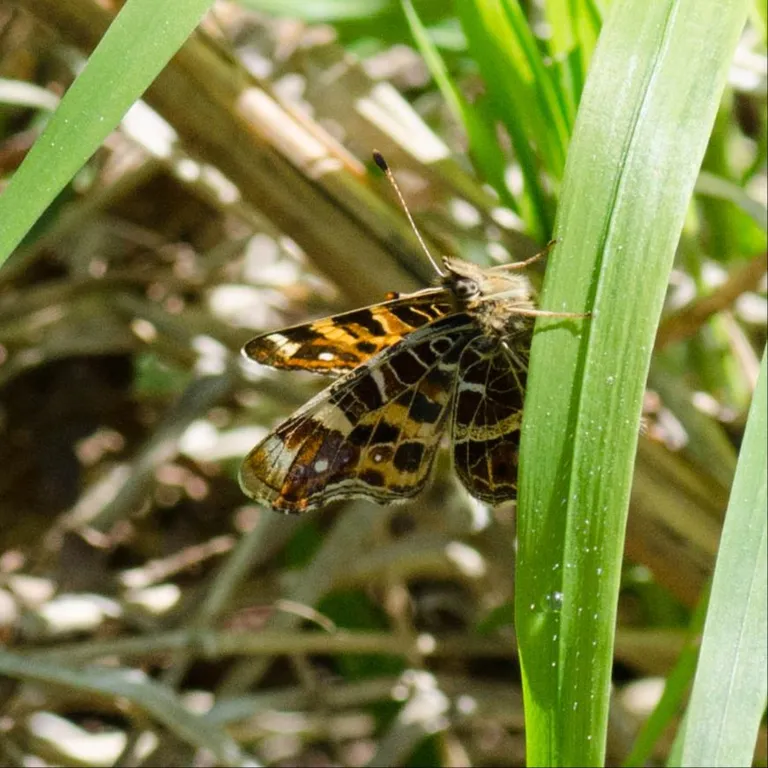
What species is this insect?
Araschnia levana
